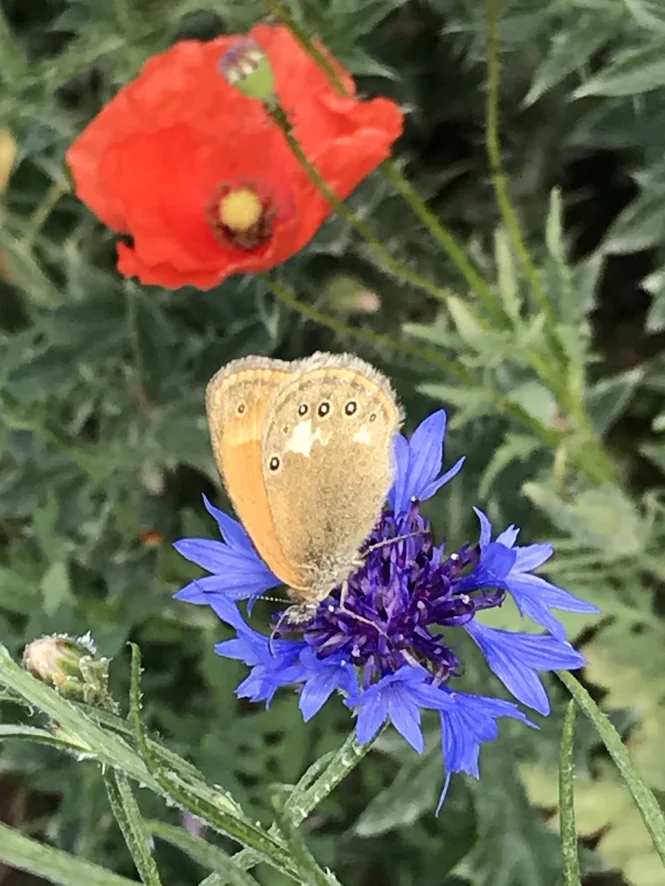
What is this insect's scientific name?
Coenonympha glycerion (also Coenonympha iphis)
